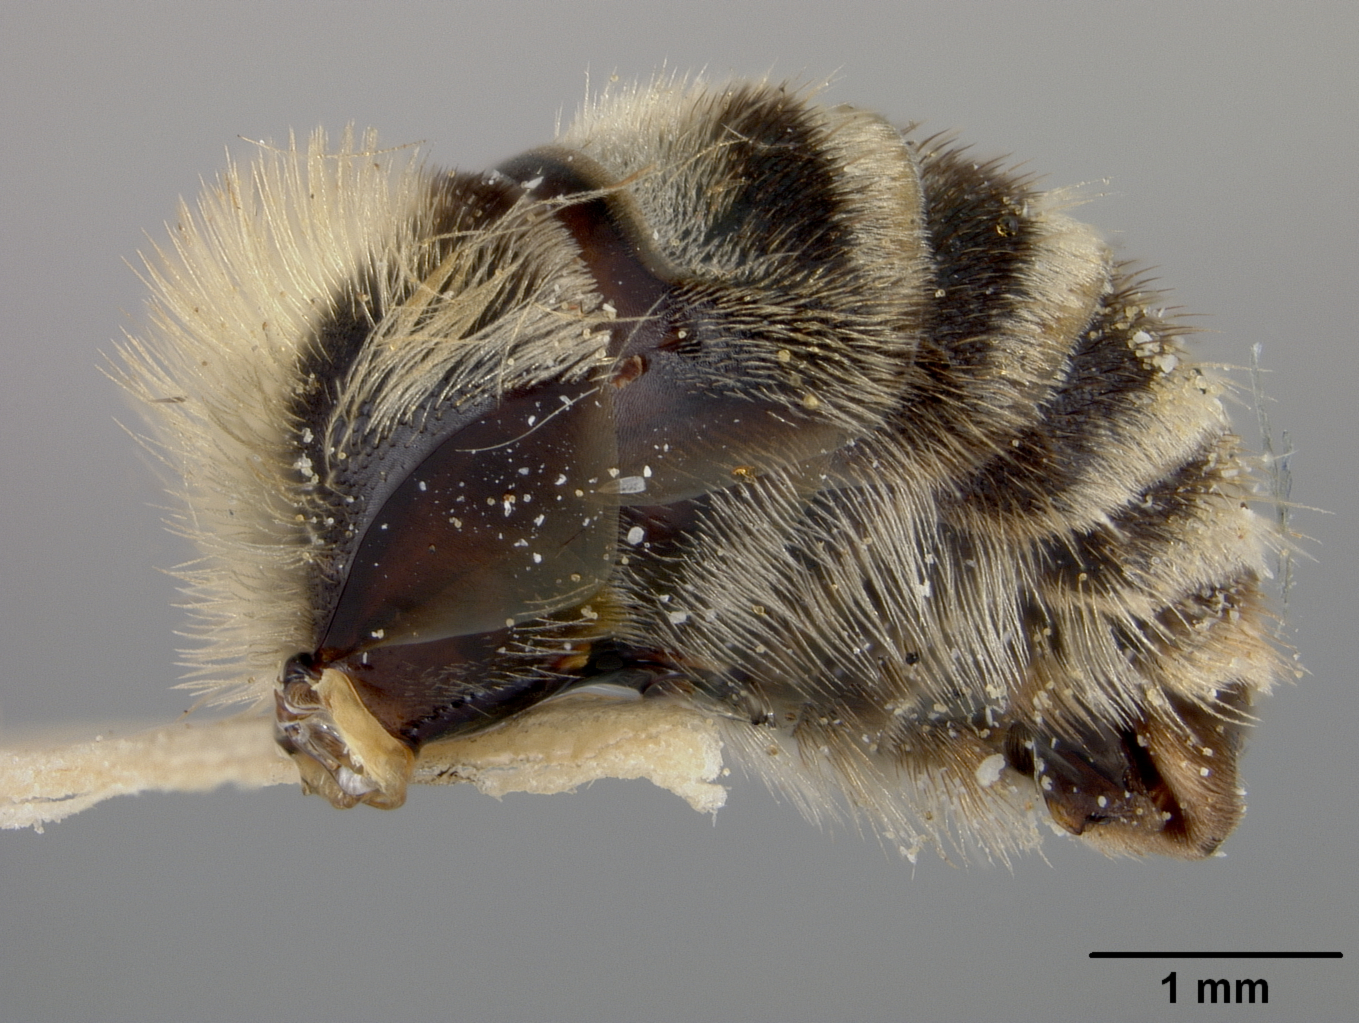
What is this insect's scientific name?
Melissodes albomarginalis
